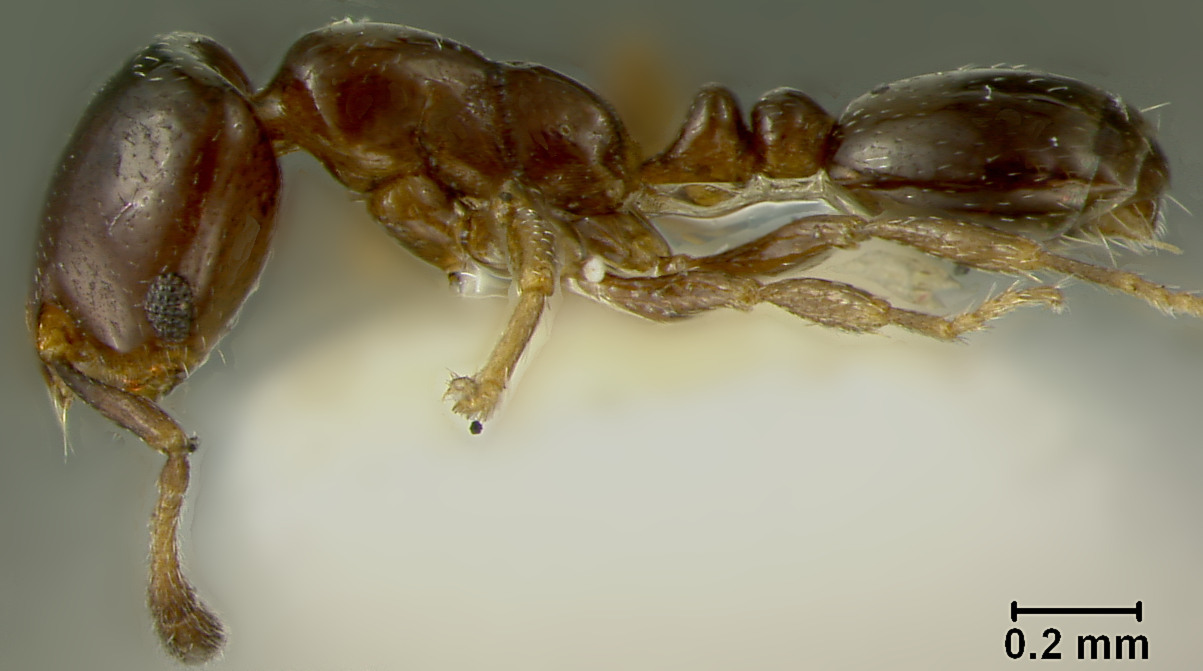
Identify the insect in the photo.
Solenopsis granivora
